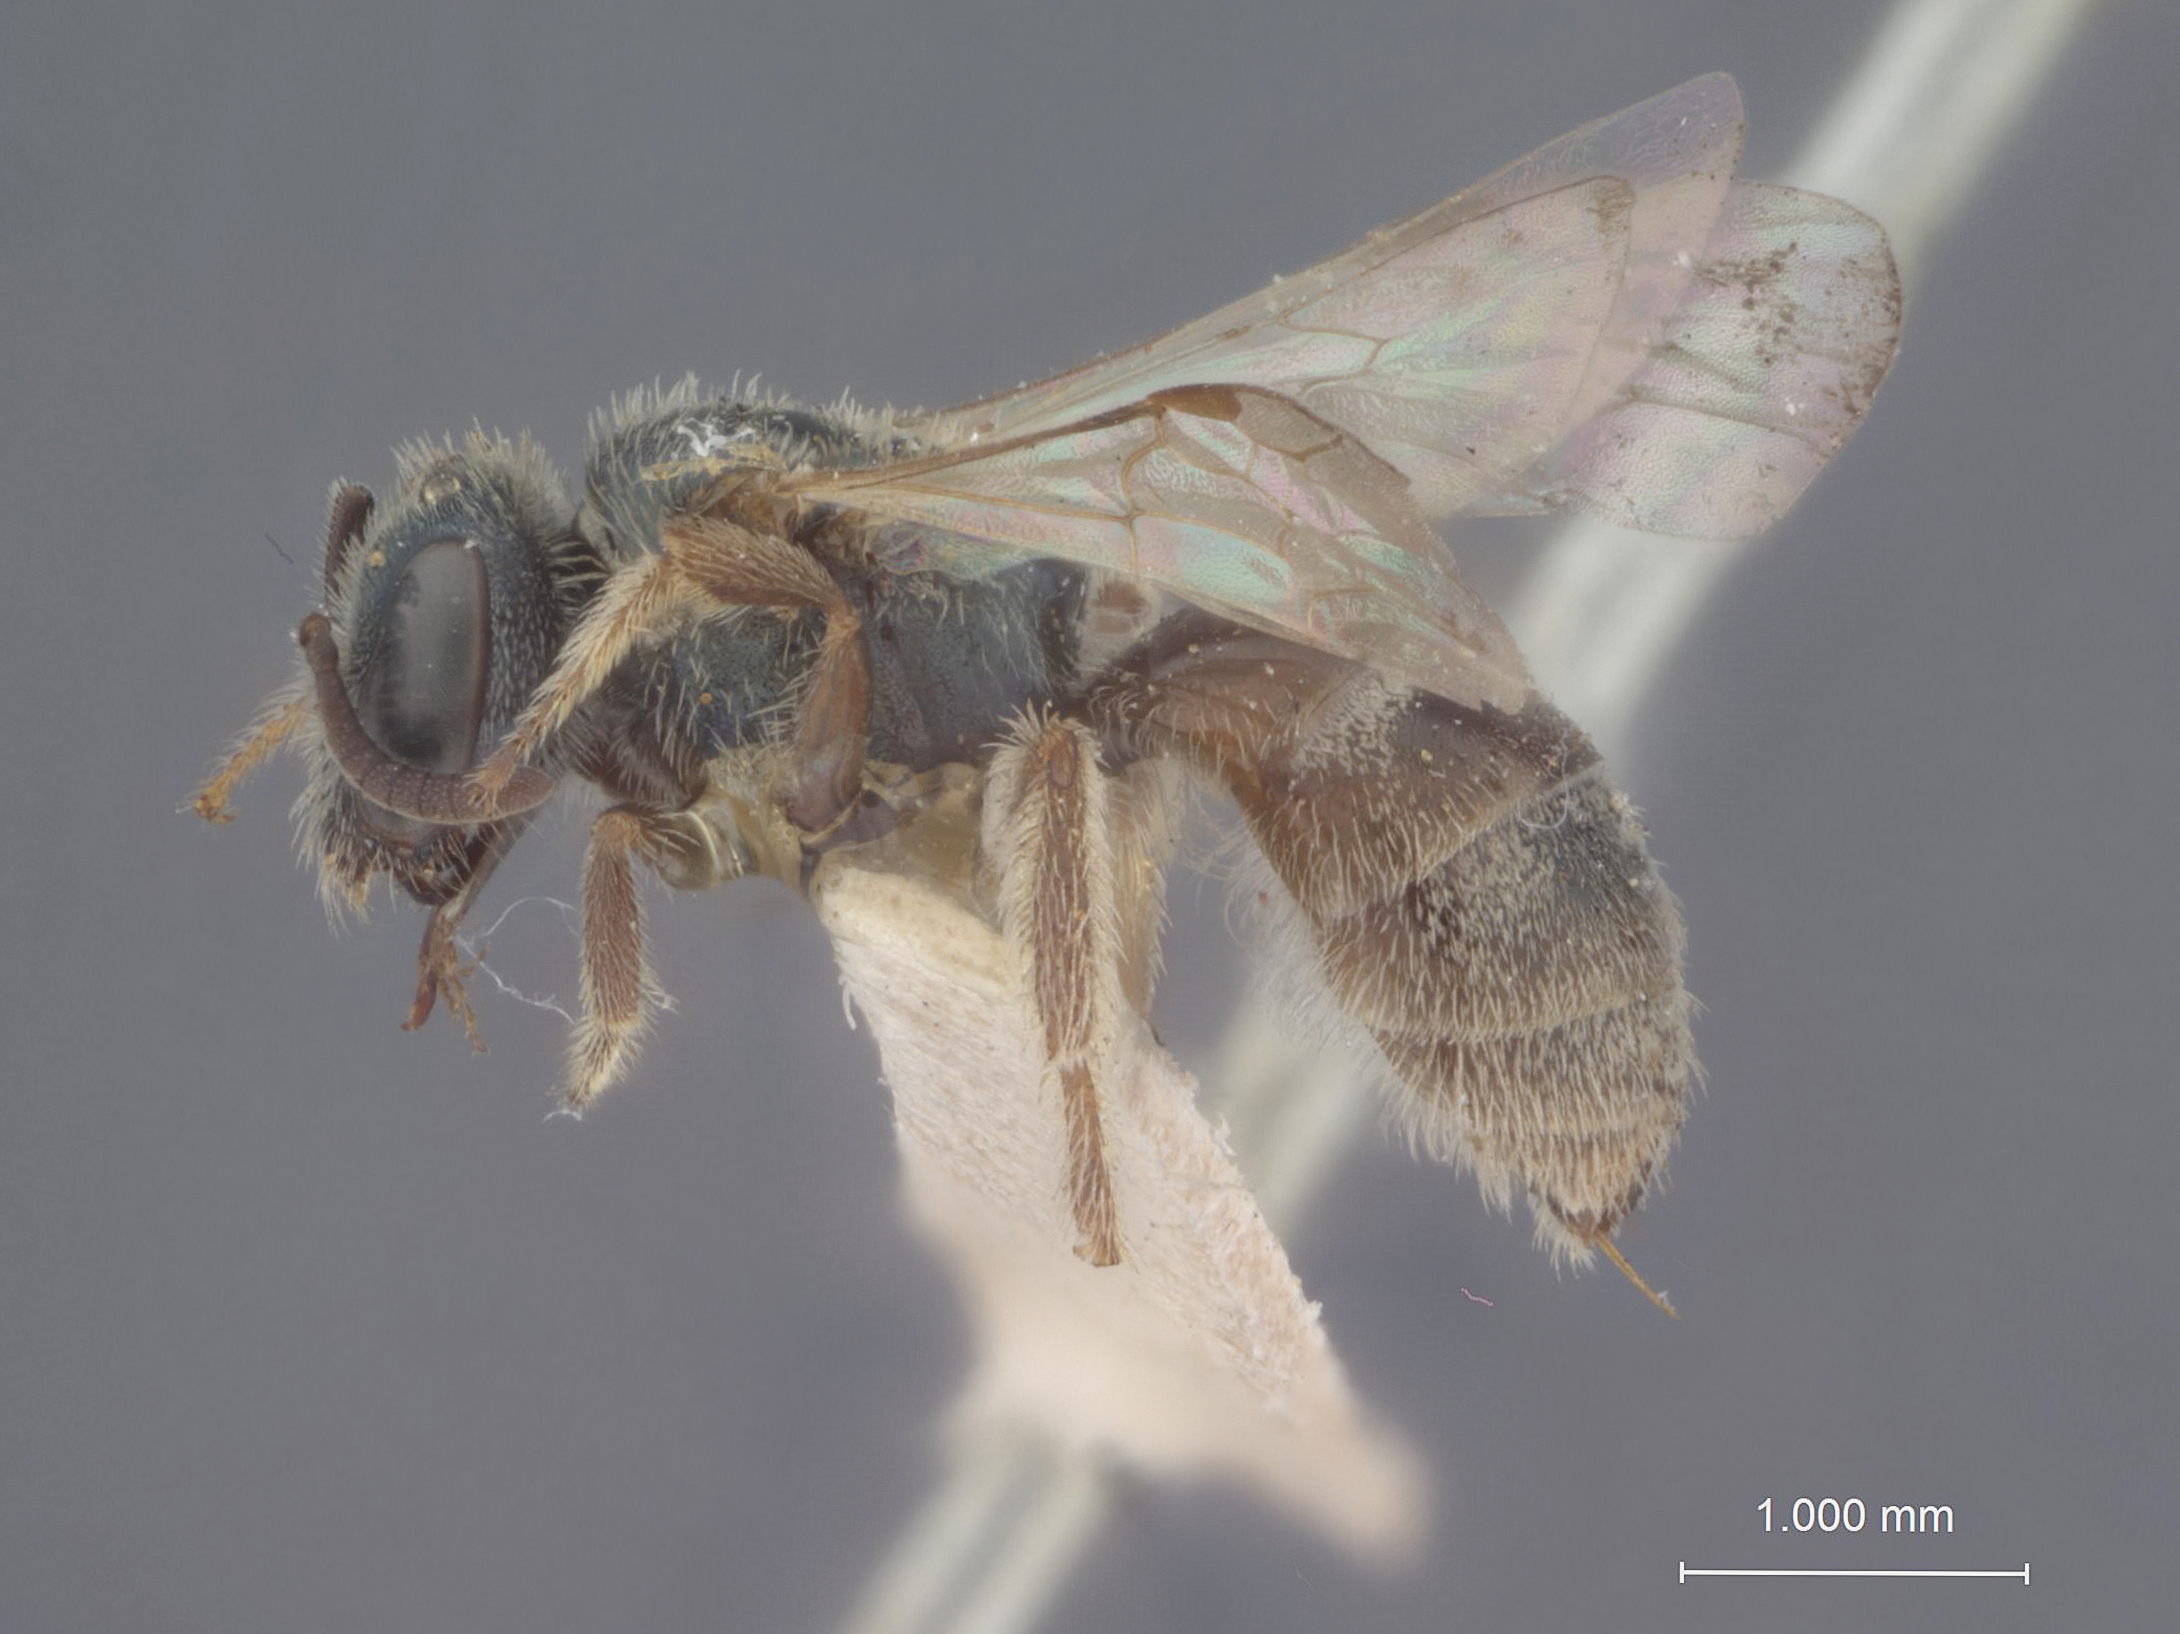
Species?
Halictus nevadensis
